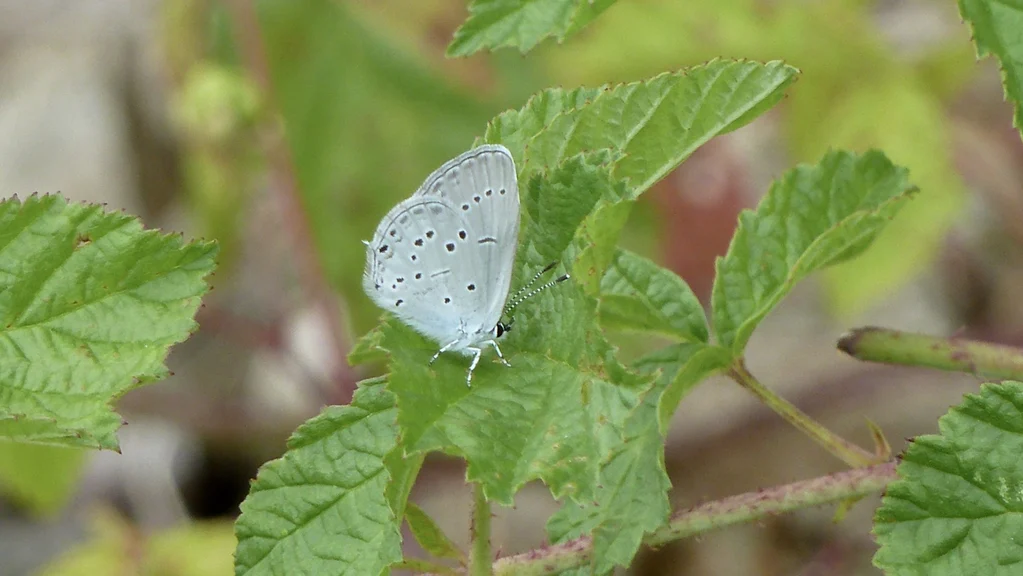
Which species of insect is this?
Cupido decolorata (also Elkalyce decolorata)
